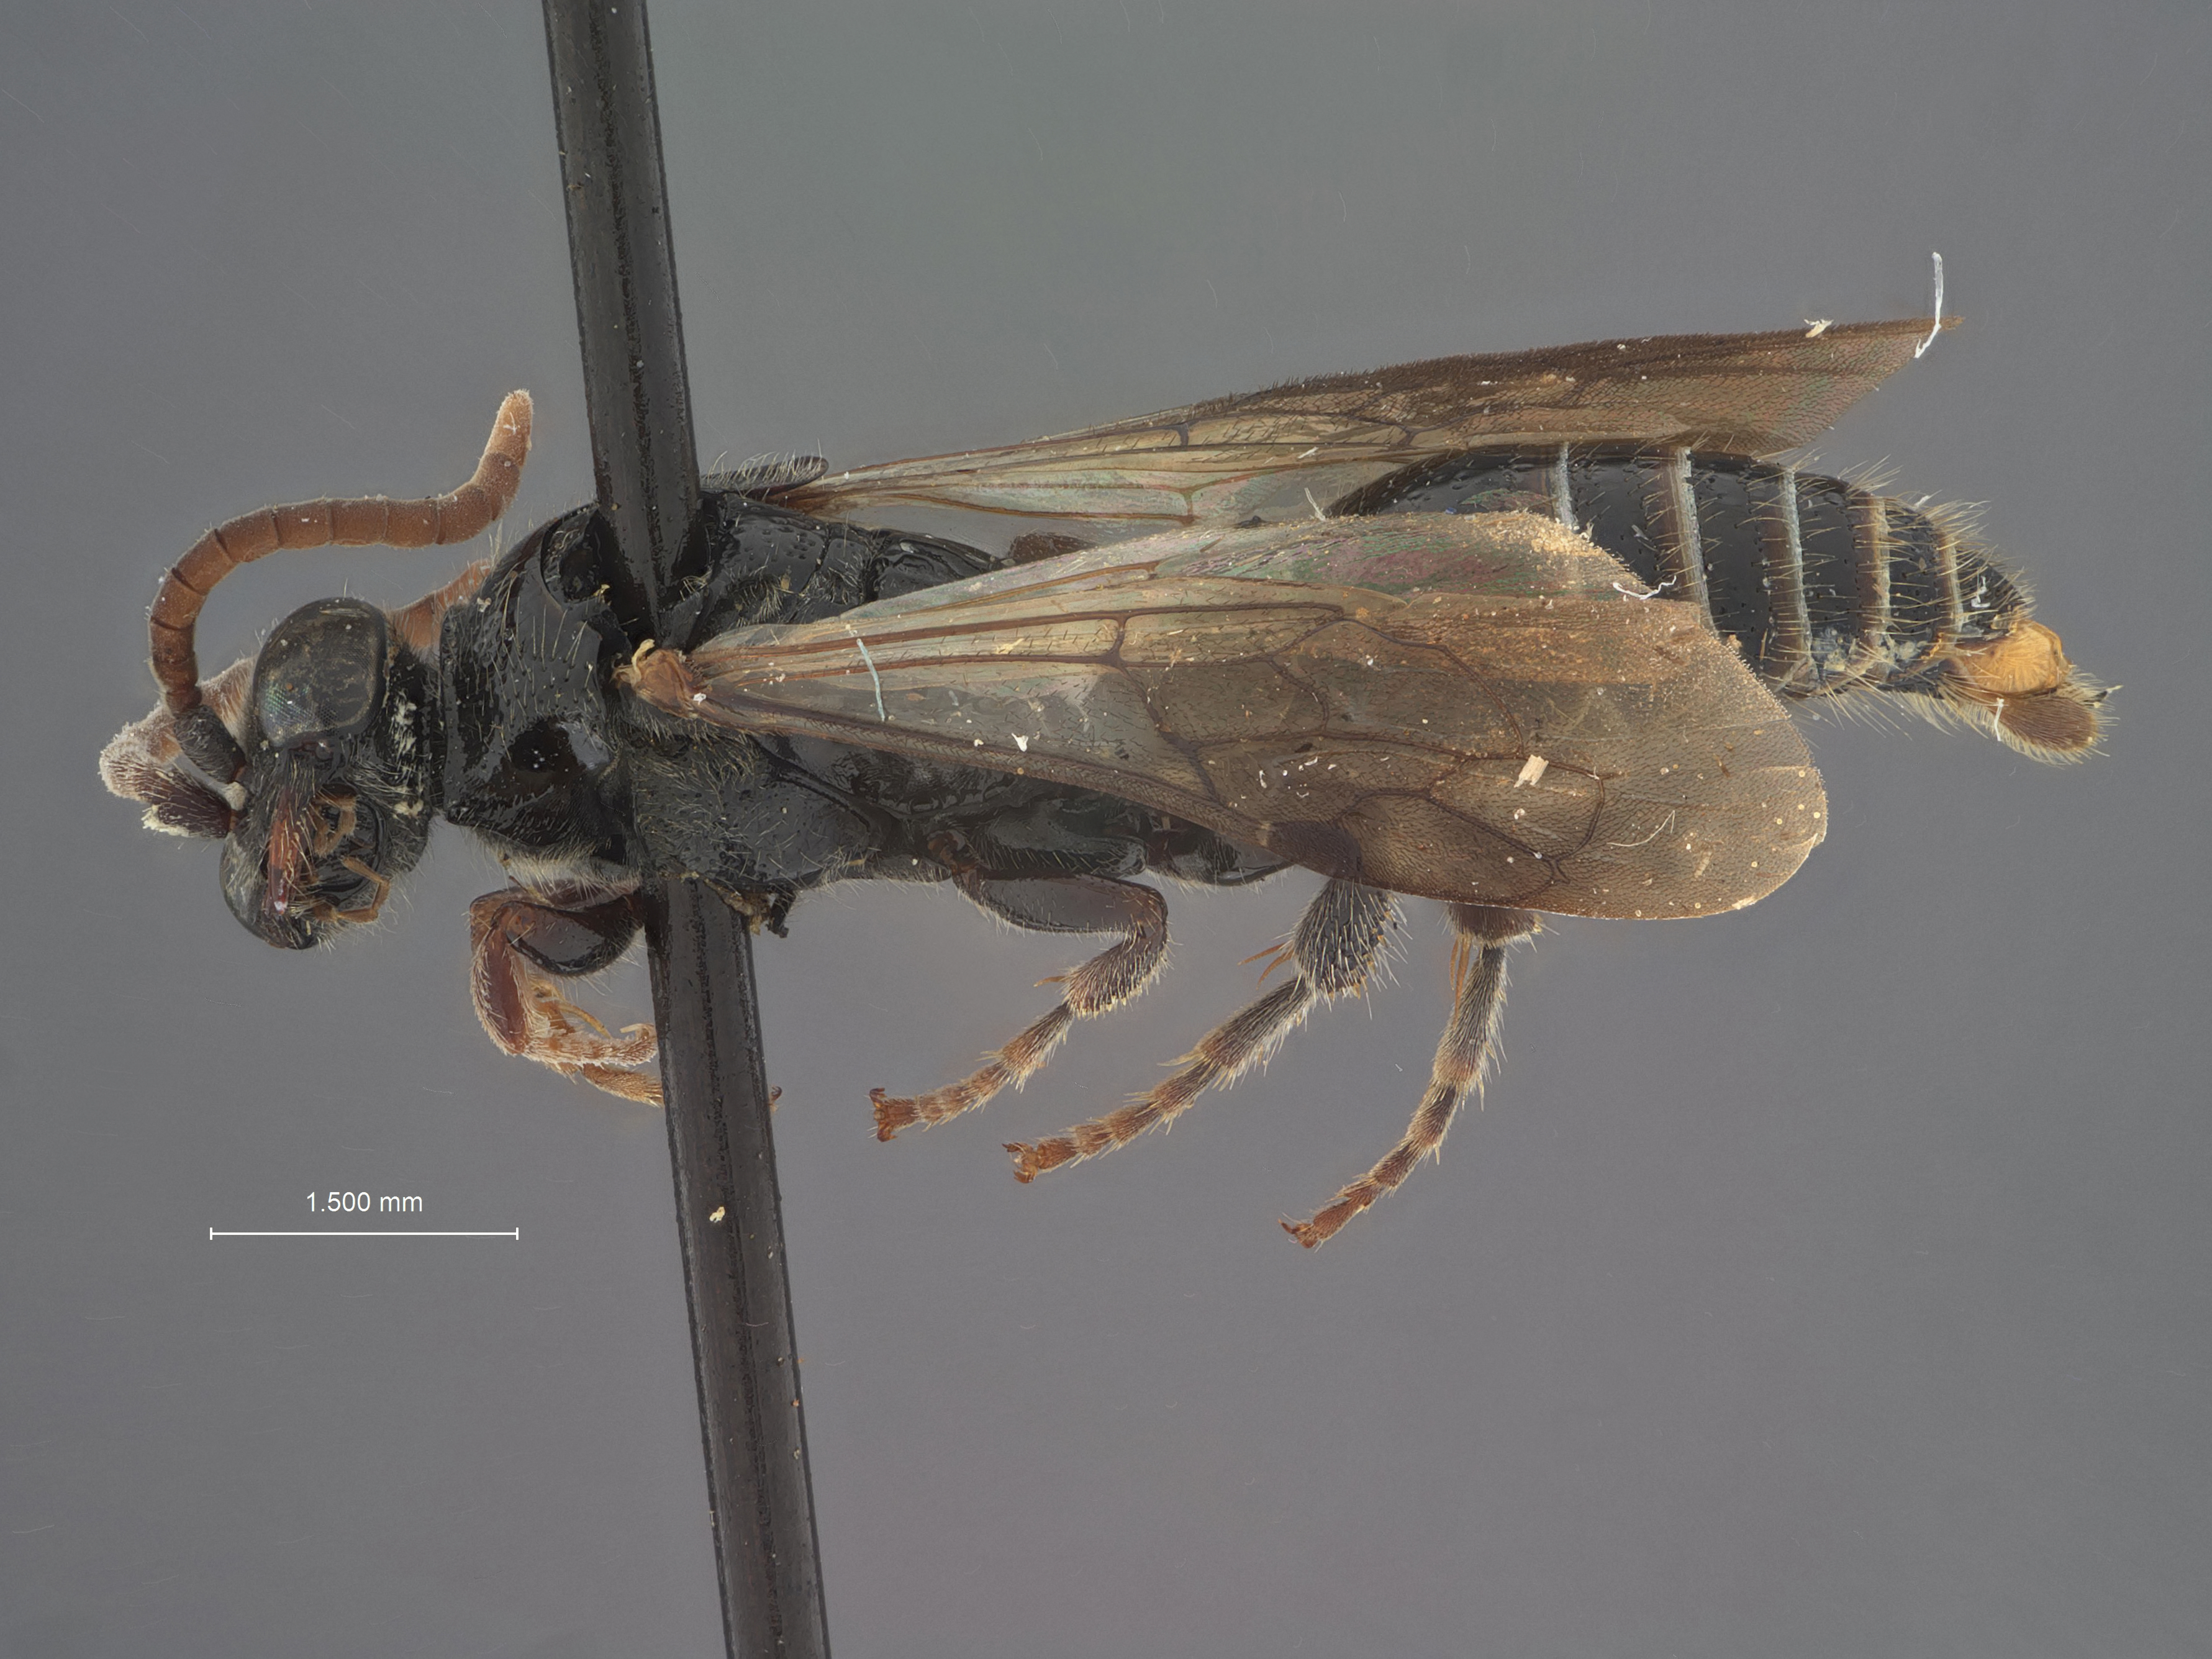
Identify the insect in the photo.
Krombeinia veraruzae
